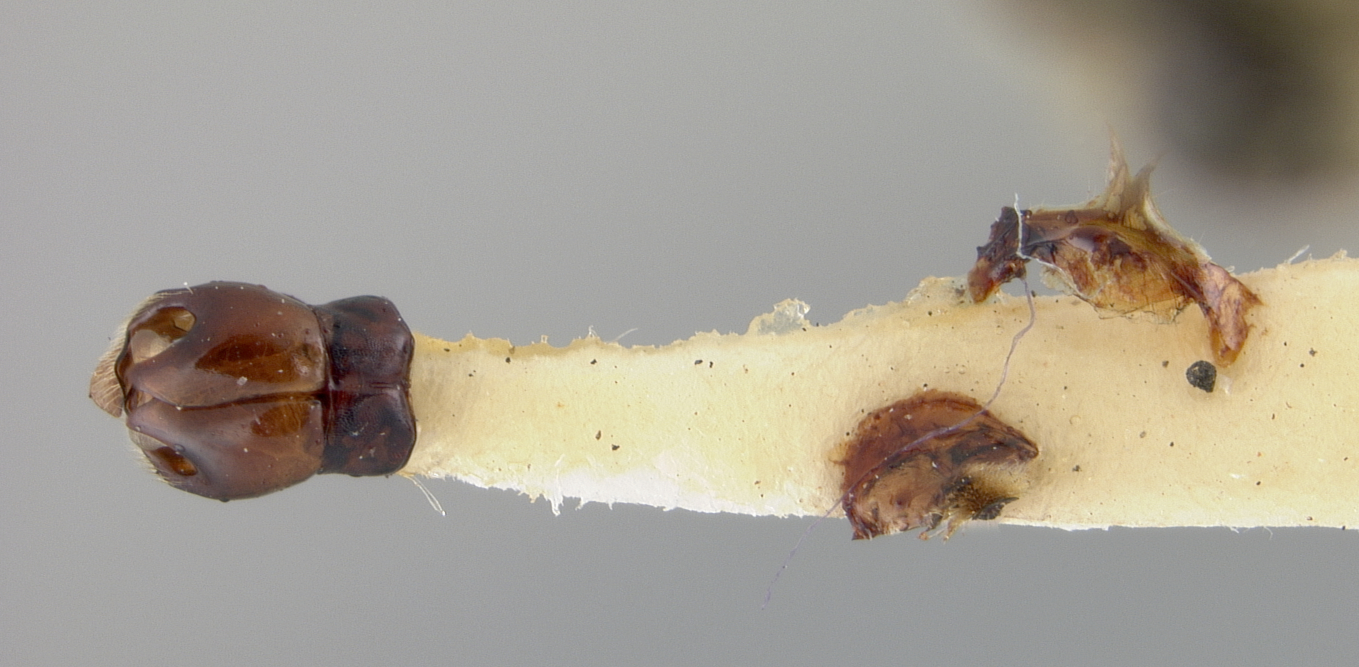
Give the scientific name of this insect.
Andrena leptanthi
